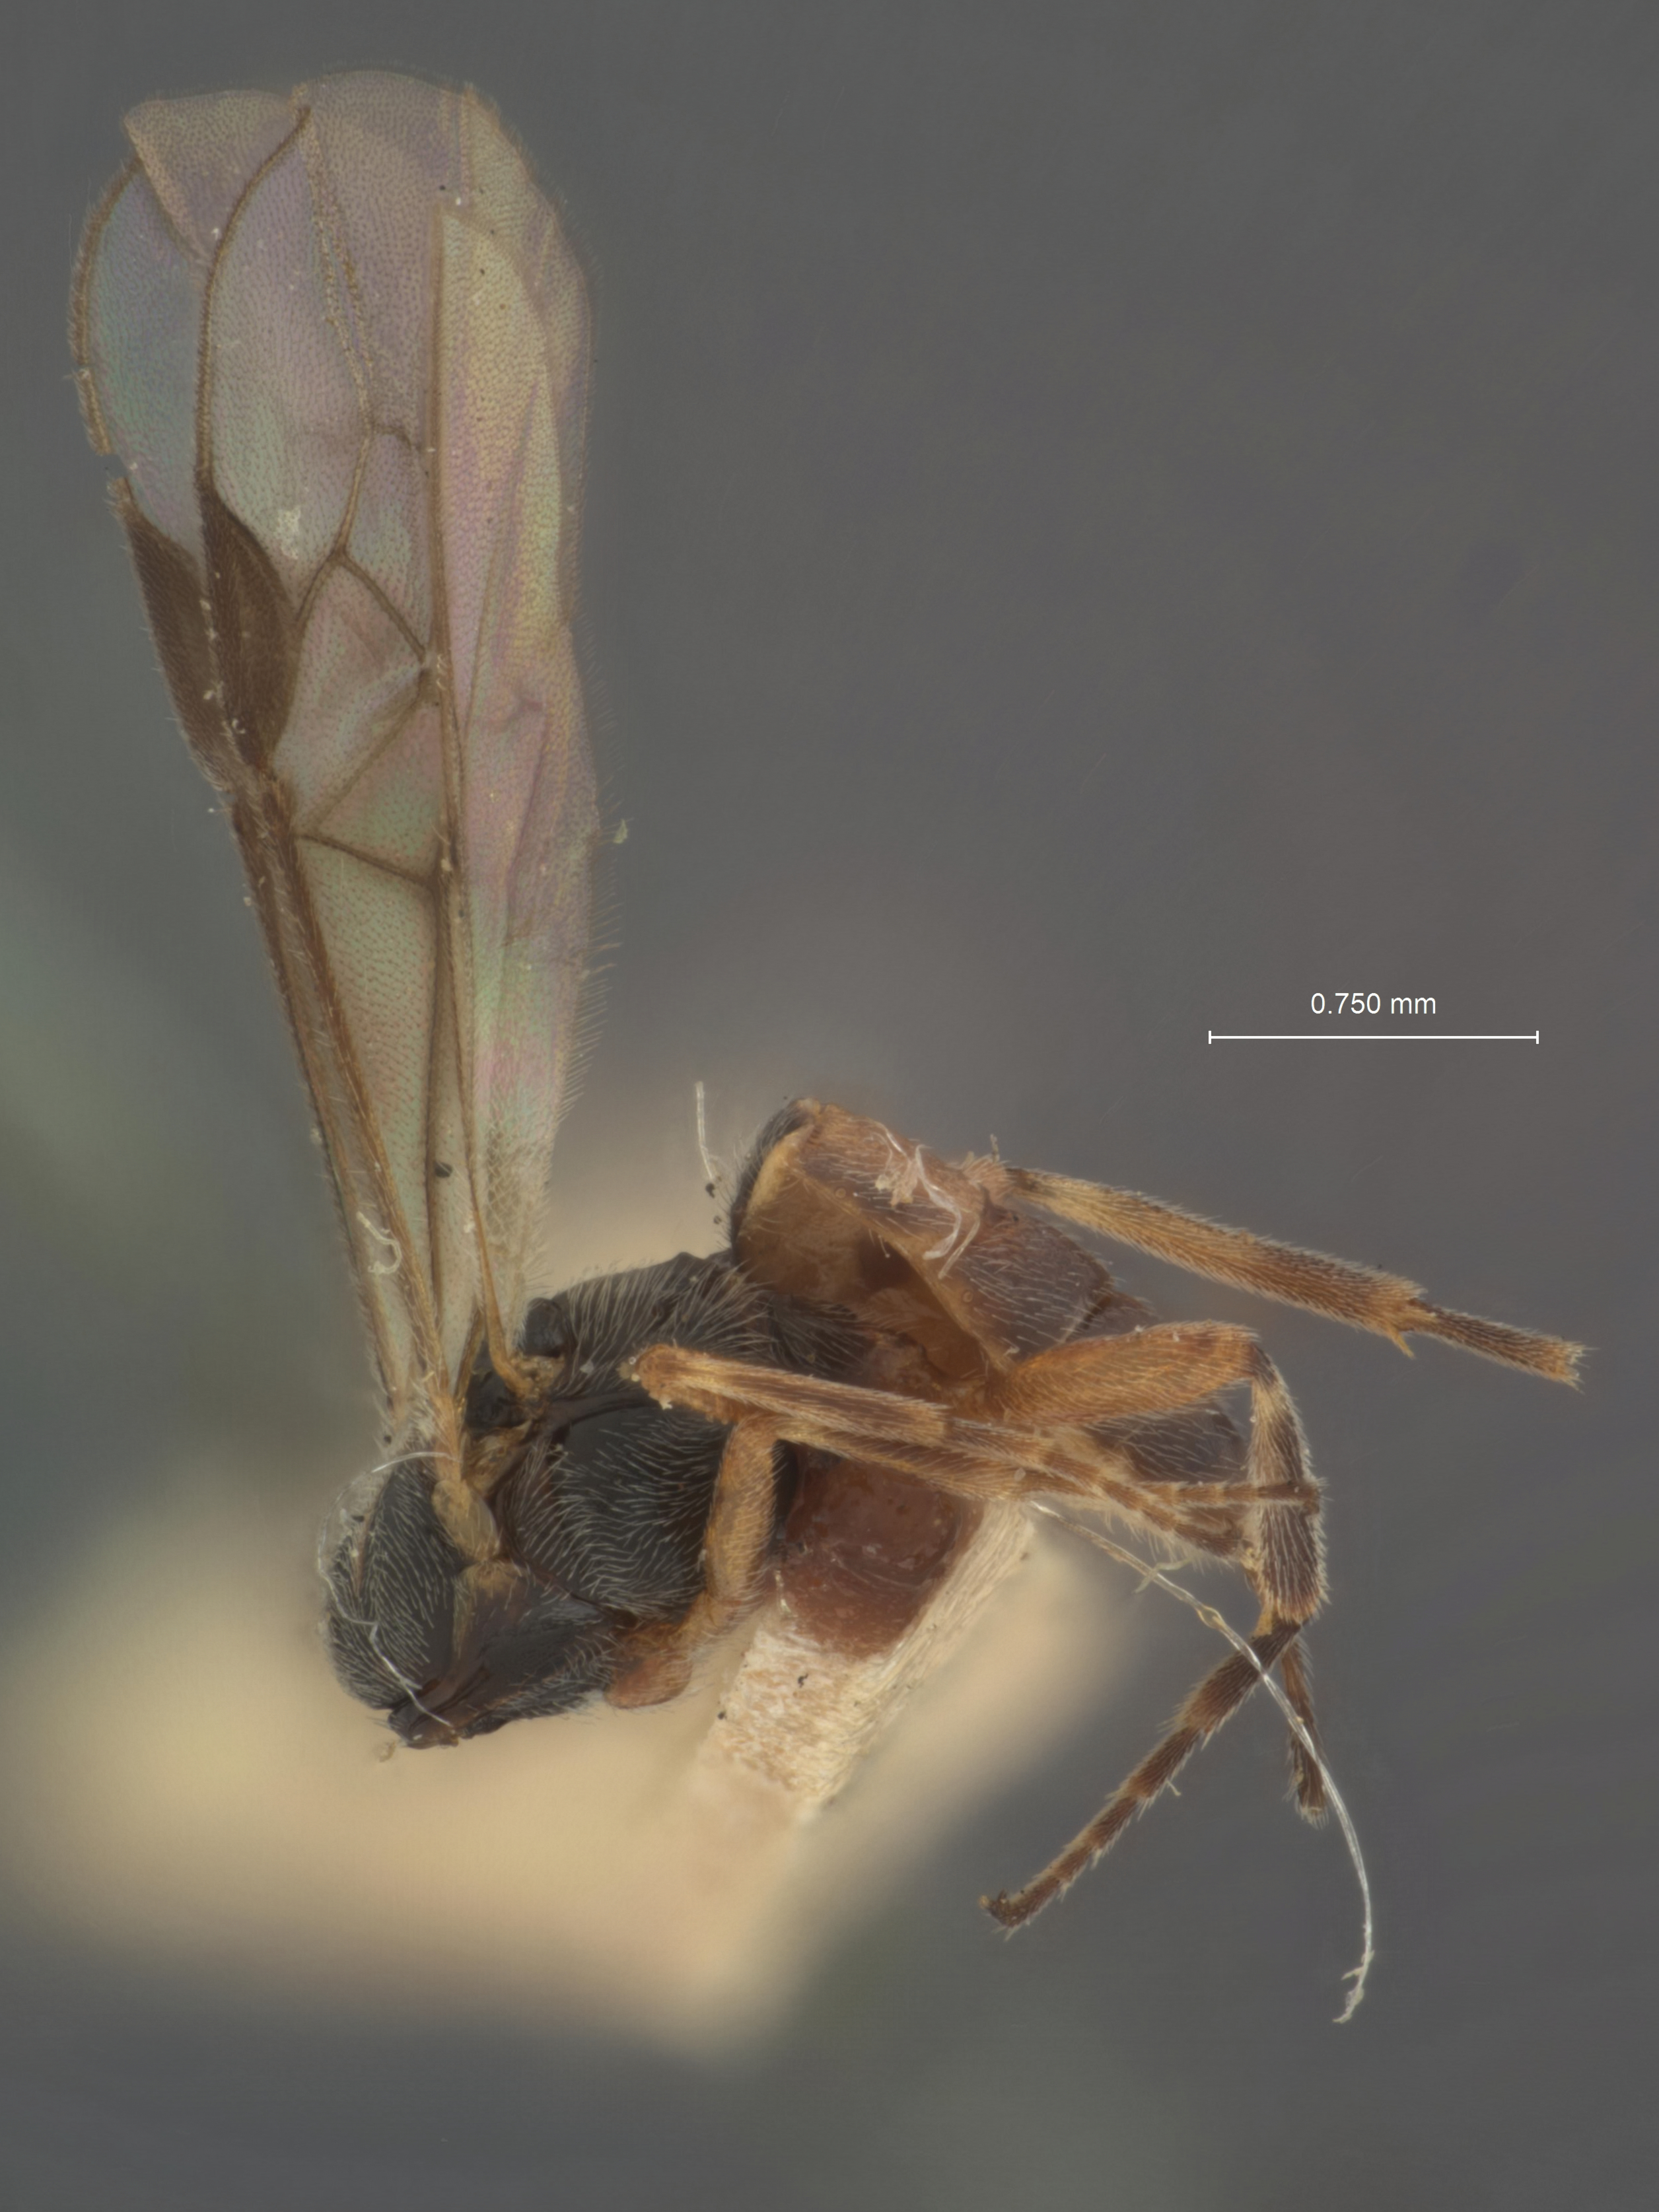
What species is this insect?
Habrobracon mali
